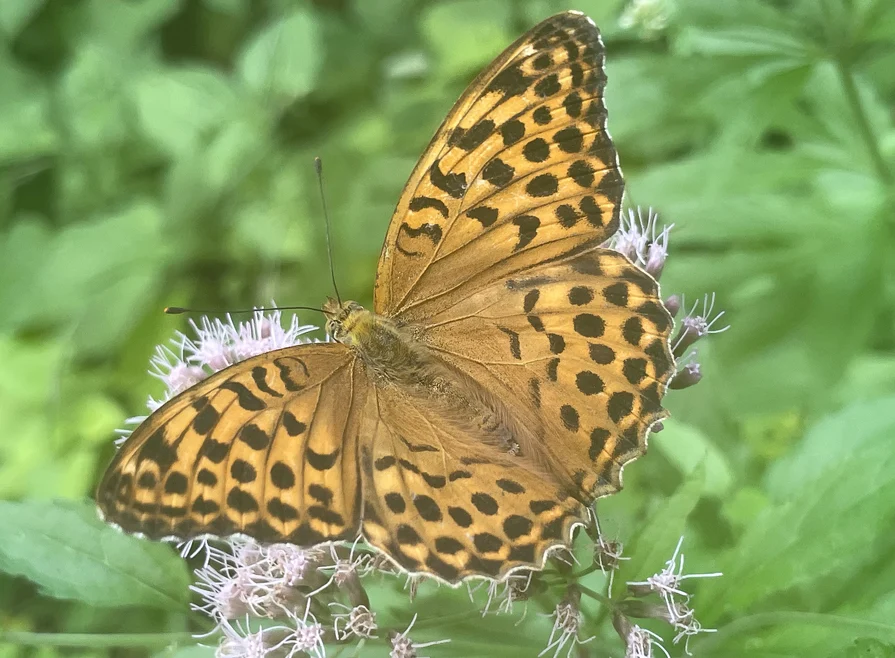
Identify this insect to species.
Argynnis paphia
